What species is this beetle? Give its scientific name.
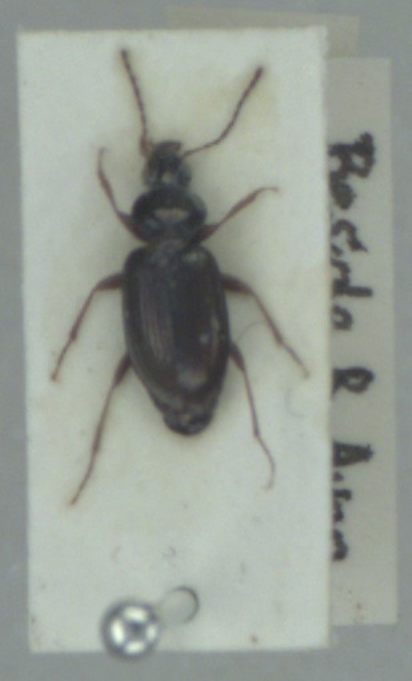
Bembidion stephensii
